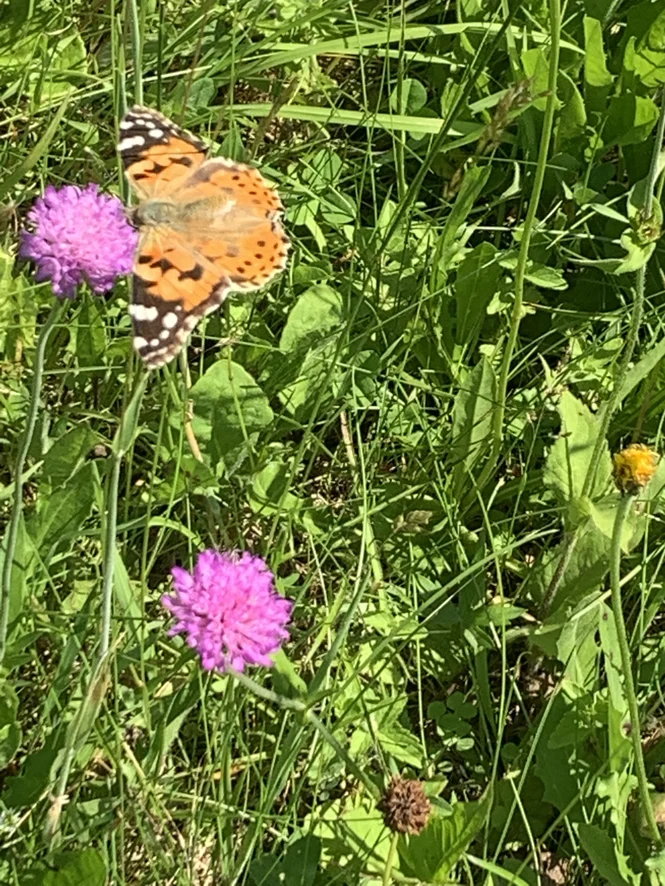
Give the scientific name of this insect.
Vanessa cardui
